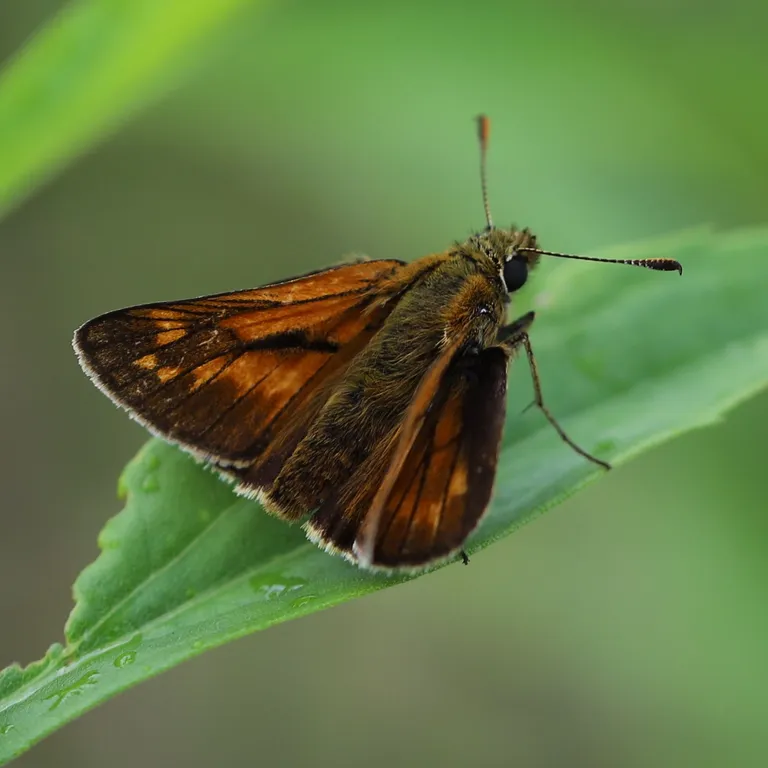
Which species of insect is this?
Ochlodes sylvanus (also Ochlodes venata)
